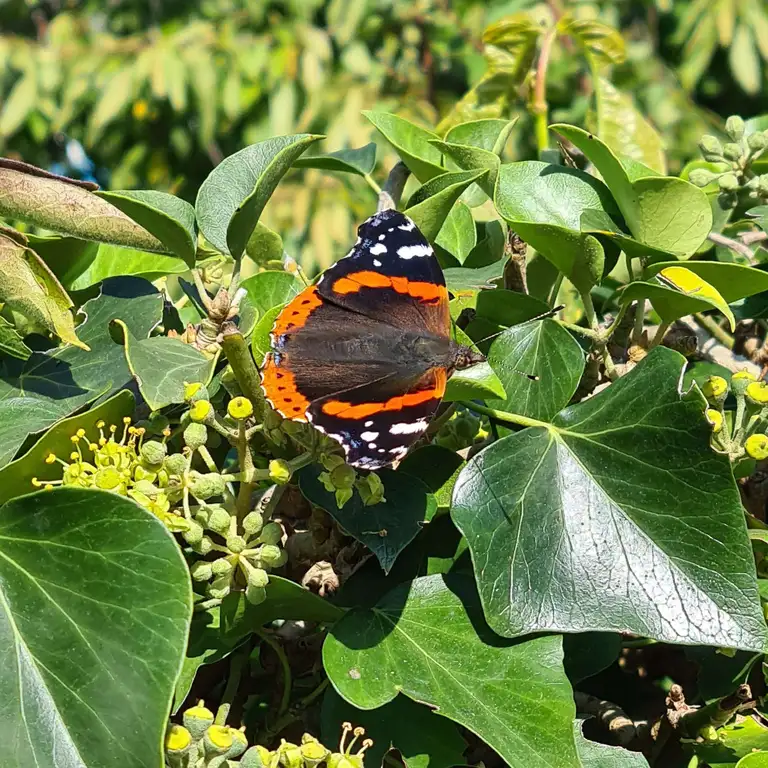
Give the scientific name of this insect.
Vanessa atalanta
